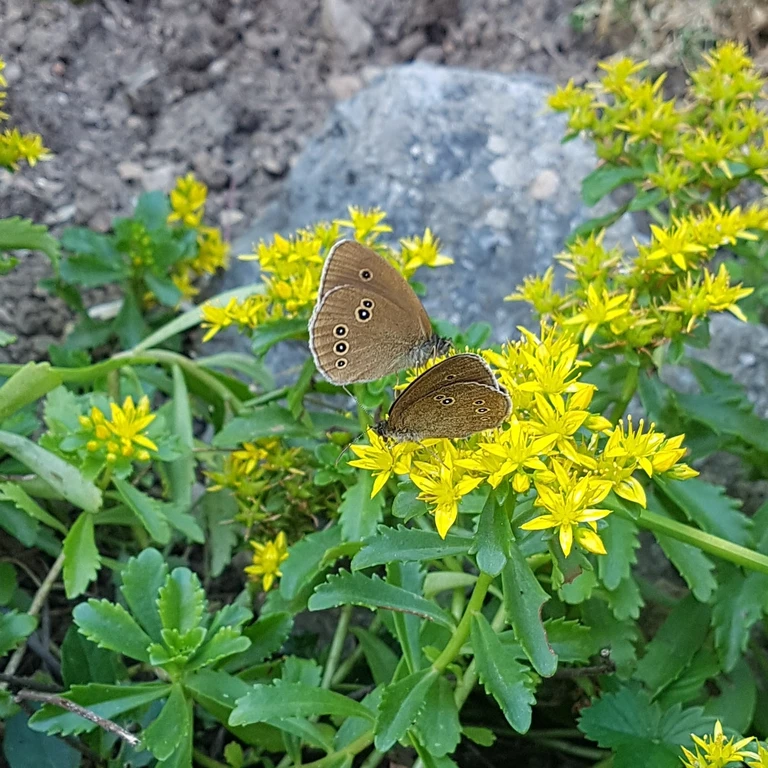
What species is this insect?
Aphantopus hyperantus
